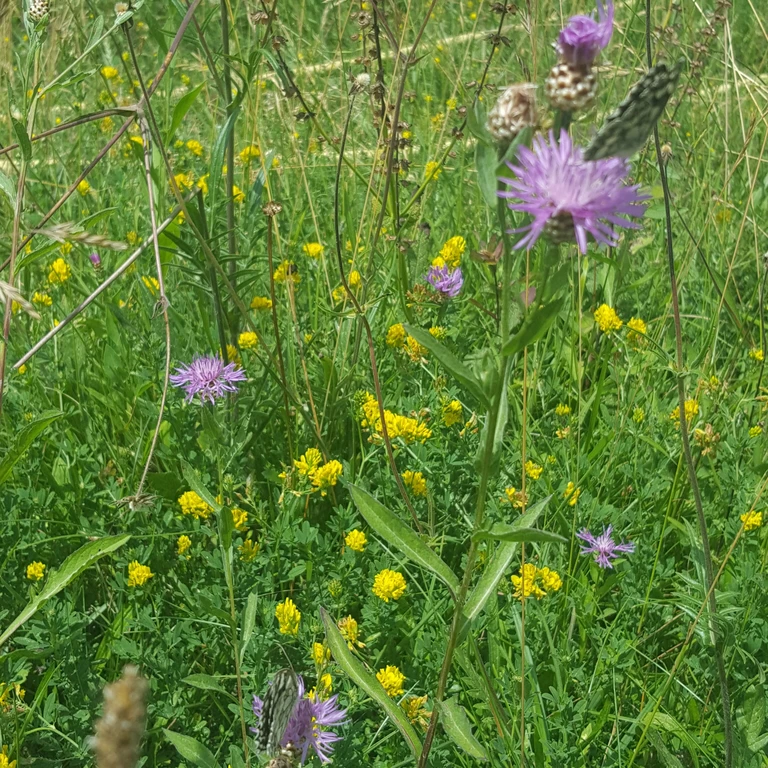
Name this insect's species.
Melanargia galathea
